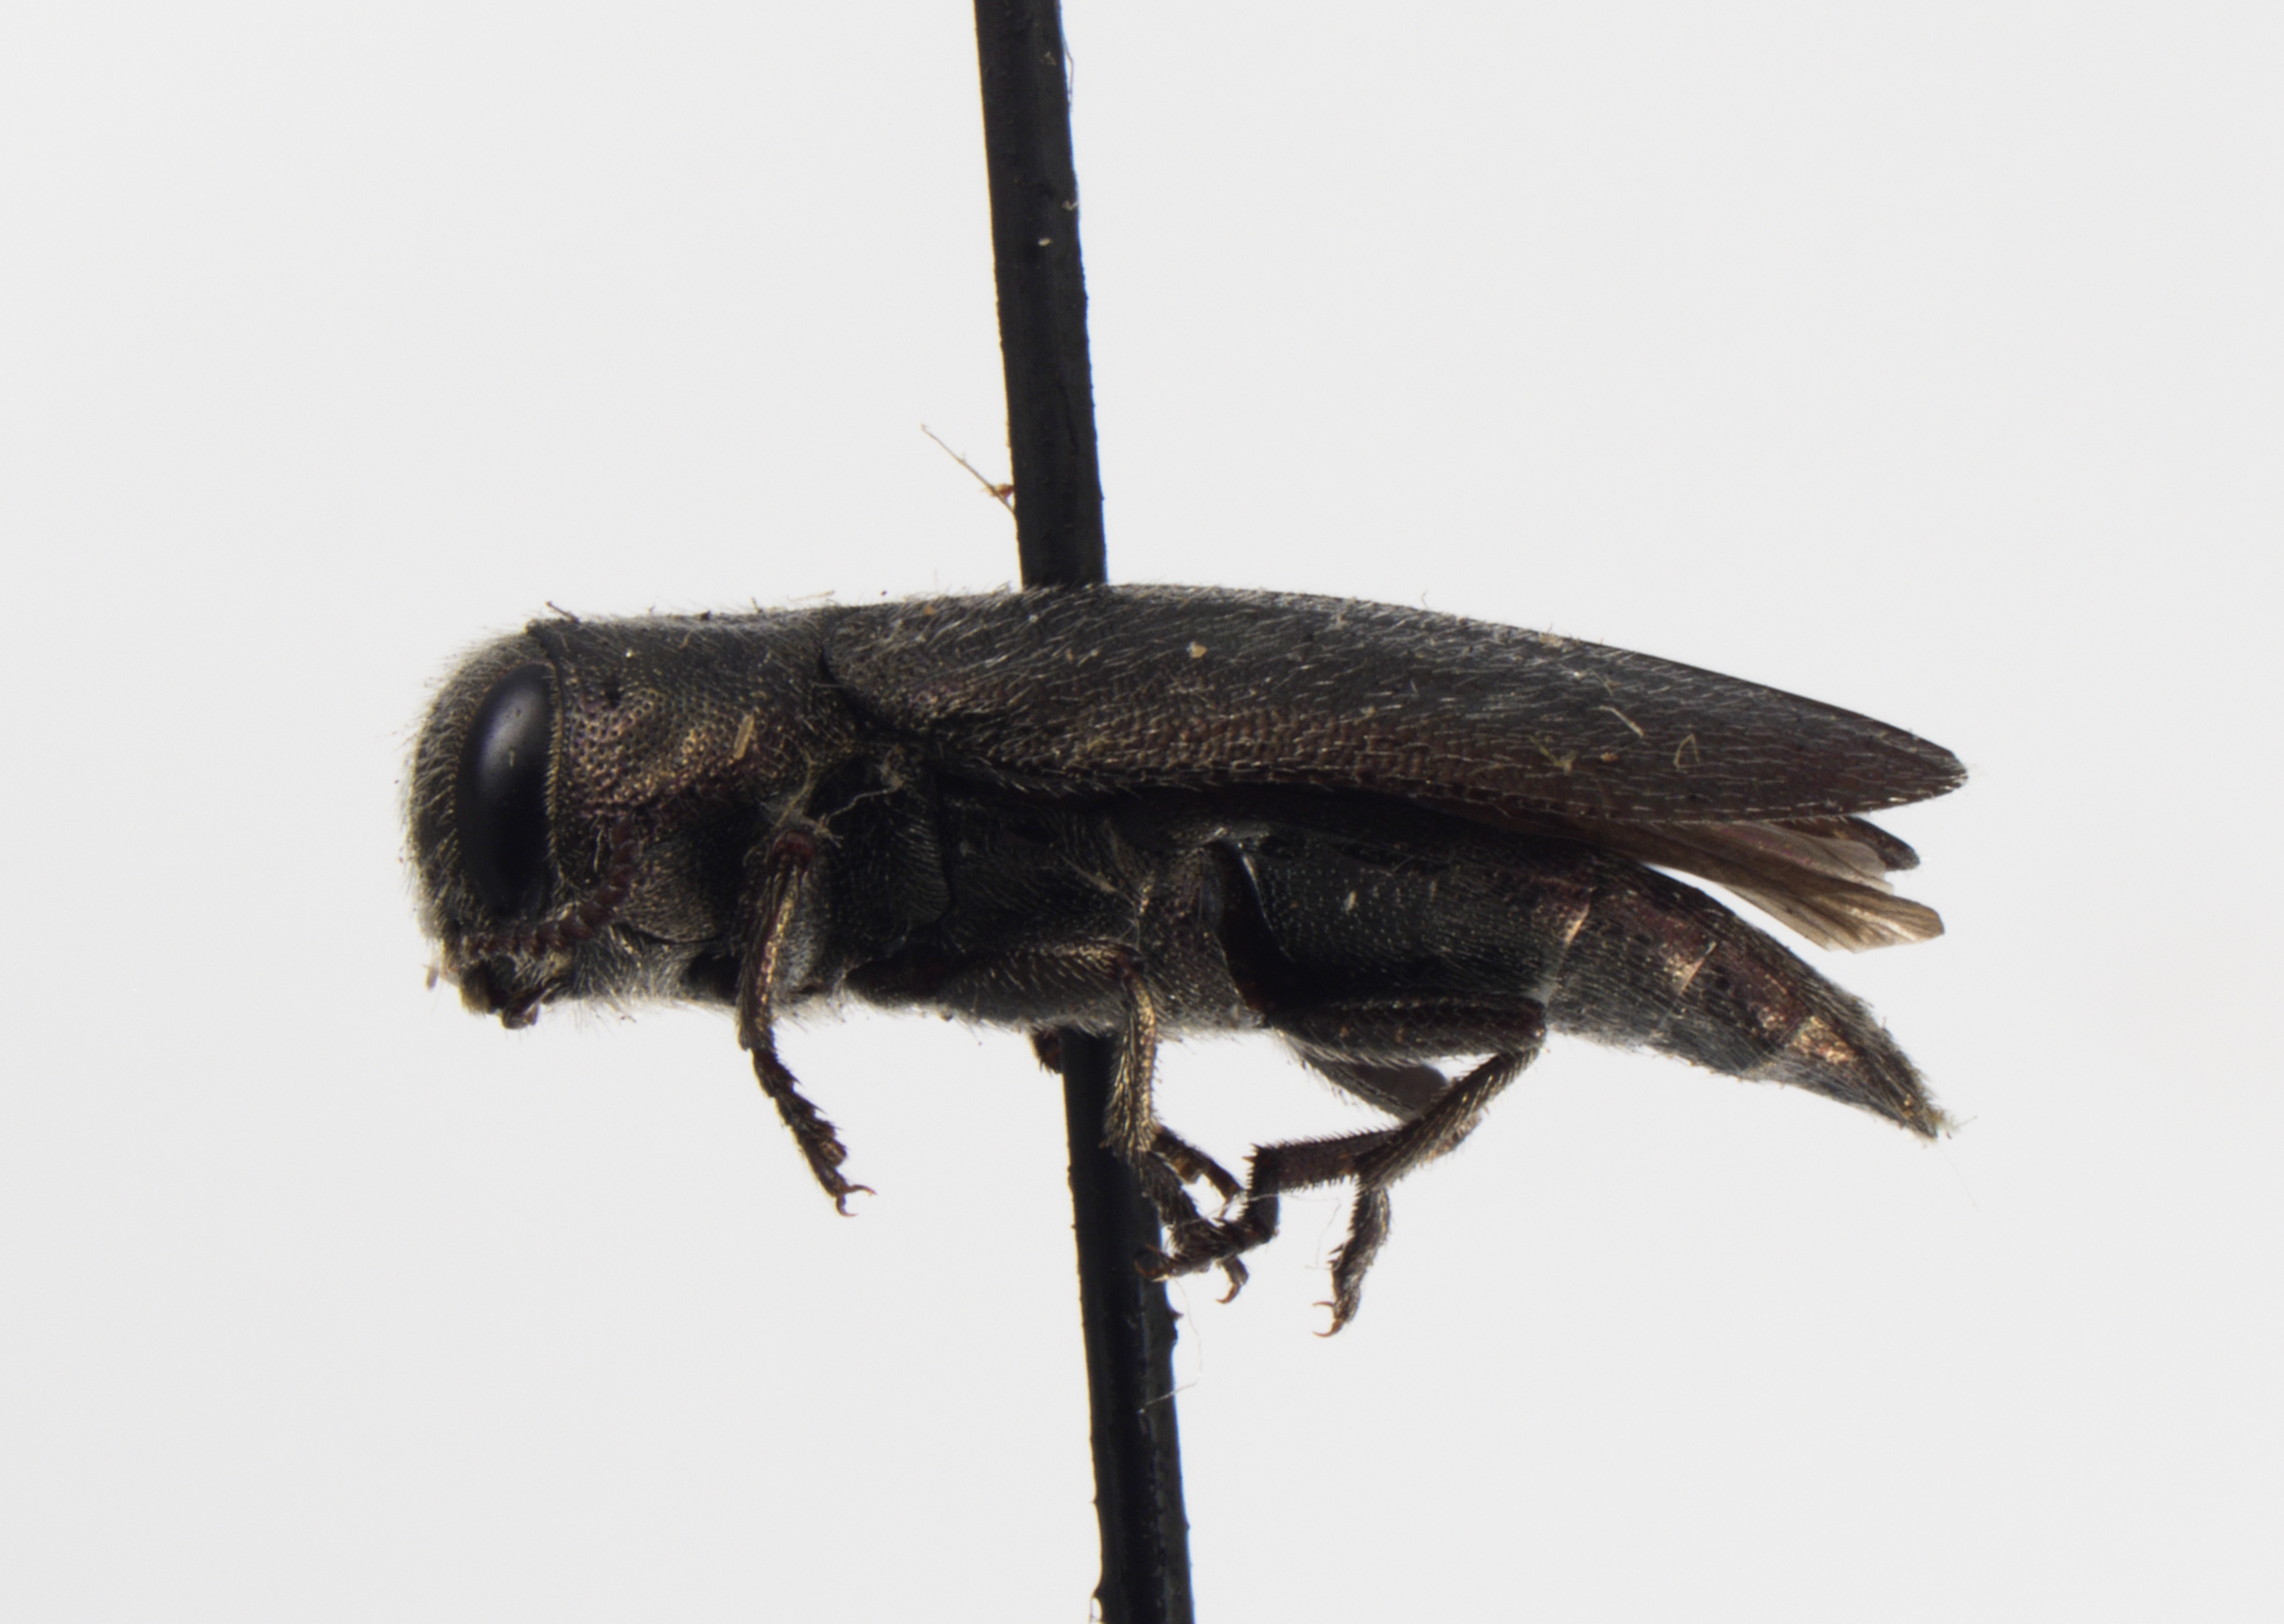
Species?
Chrysobothris fragariae
